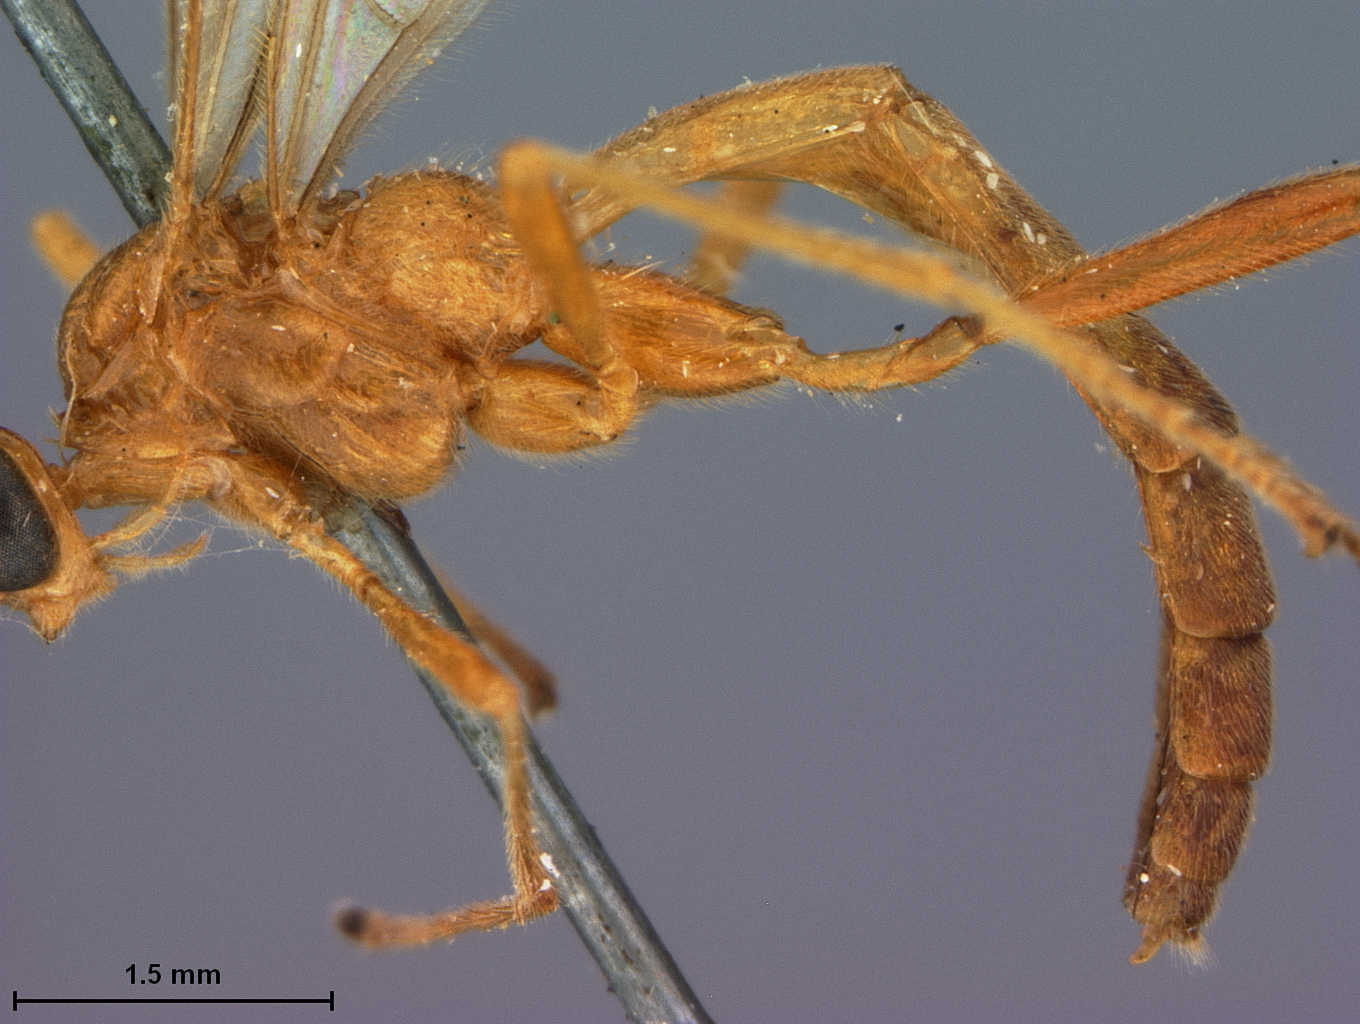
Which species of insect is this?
Megarhogas szepligetii
